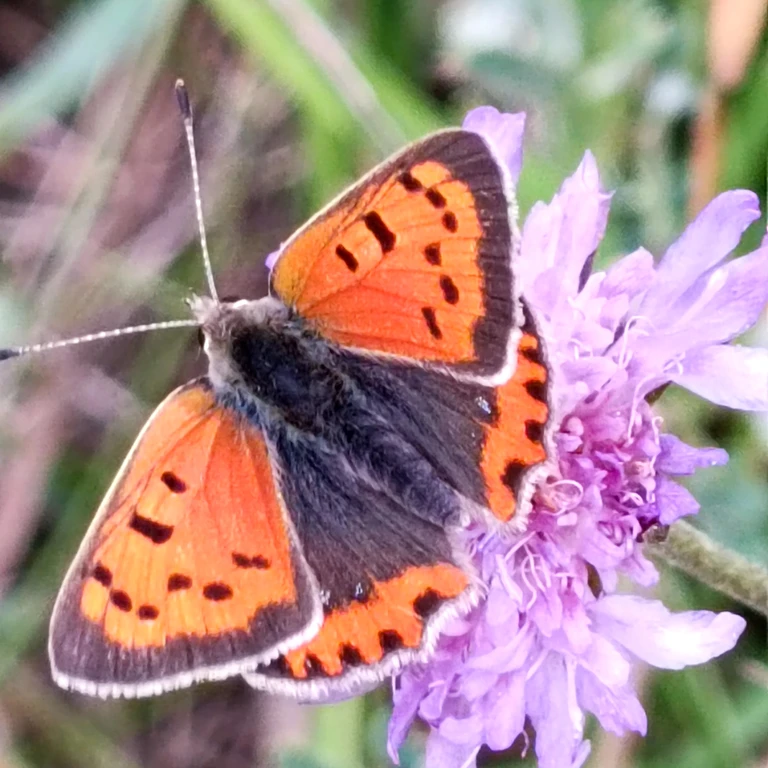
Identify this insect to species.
Lycaena phlaeas
